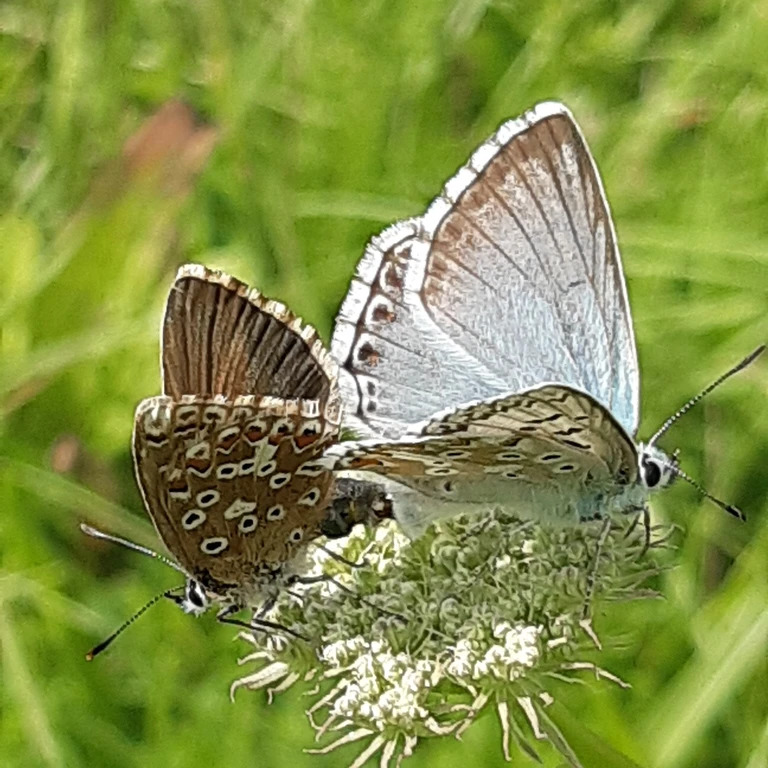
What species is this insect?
Lysandra coridon
